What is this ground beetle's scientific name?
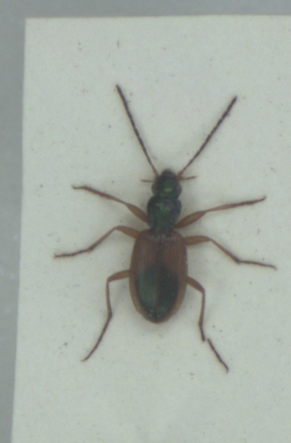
Anchomenus dorsalis
